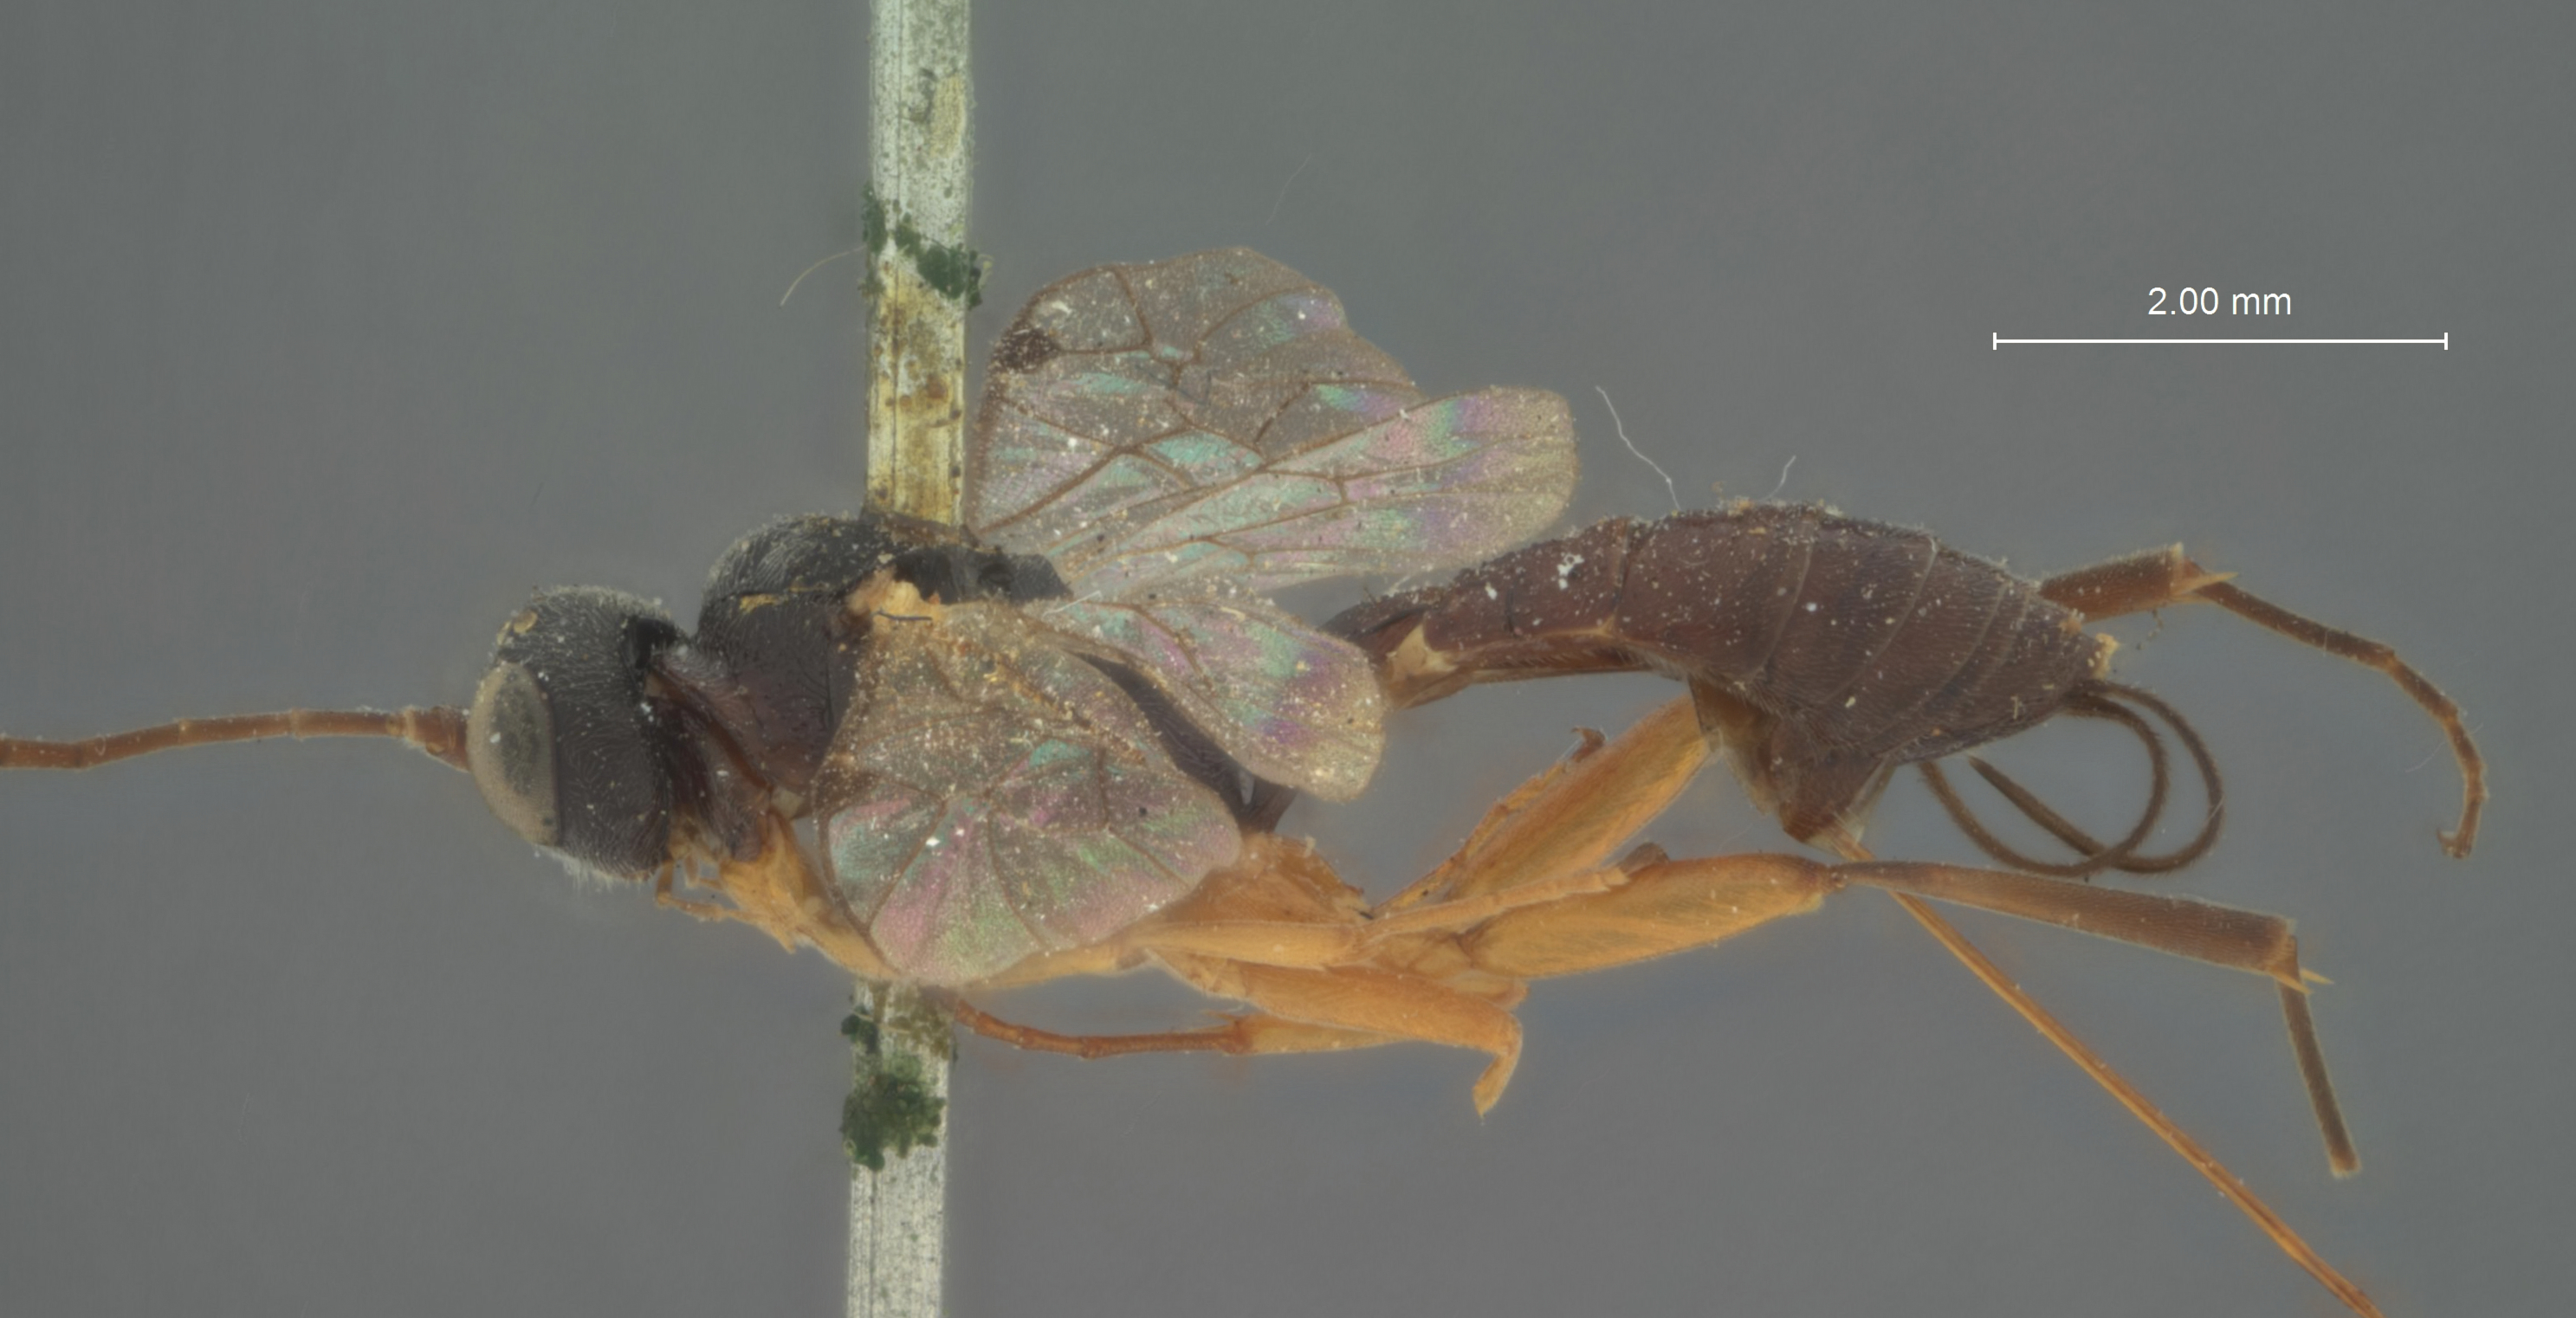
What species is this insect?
Hemiteles compactus
